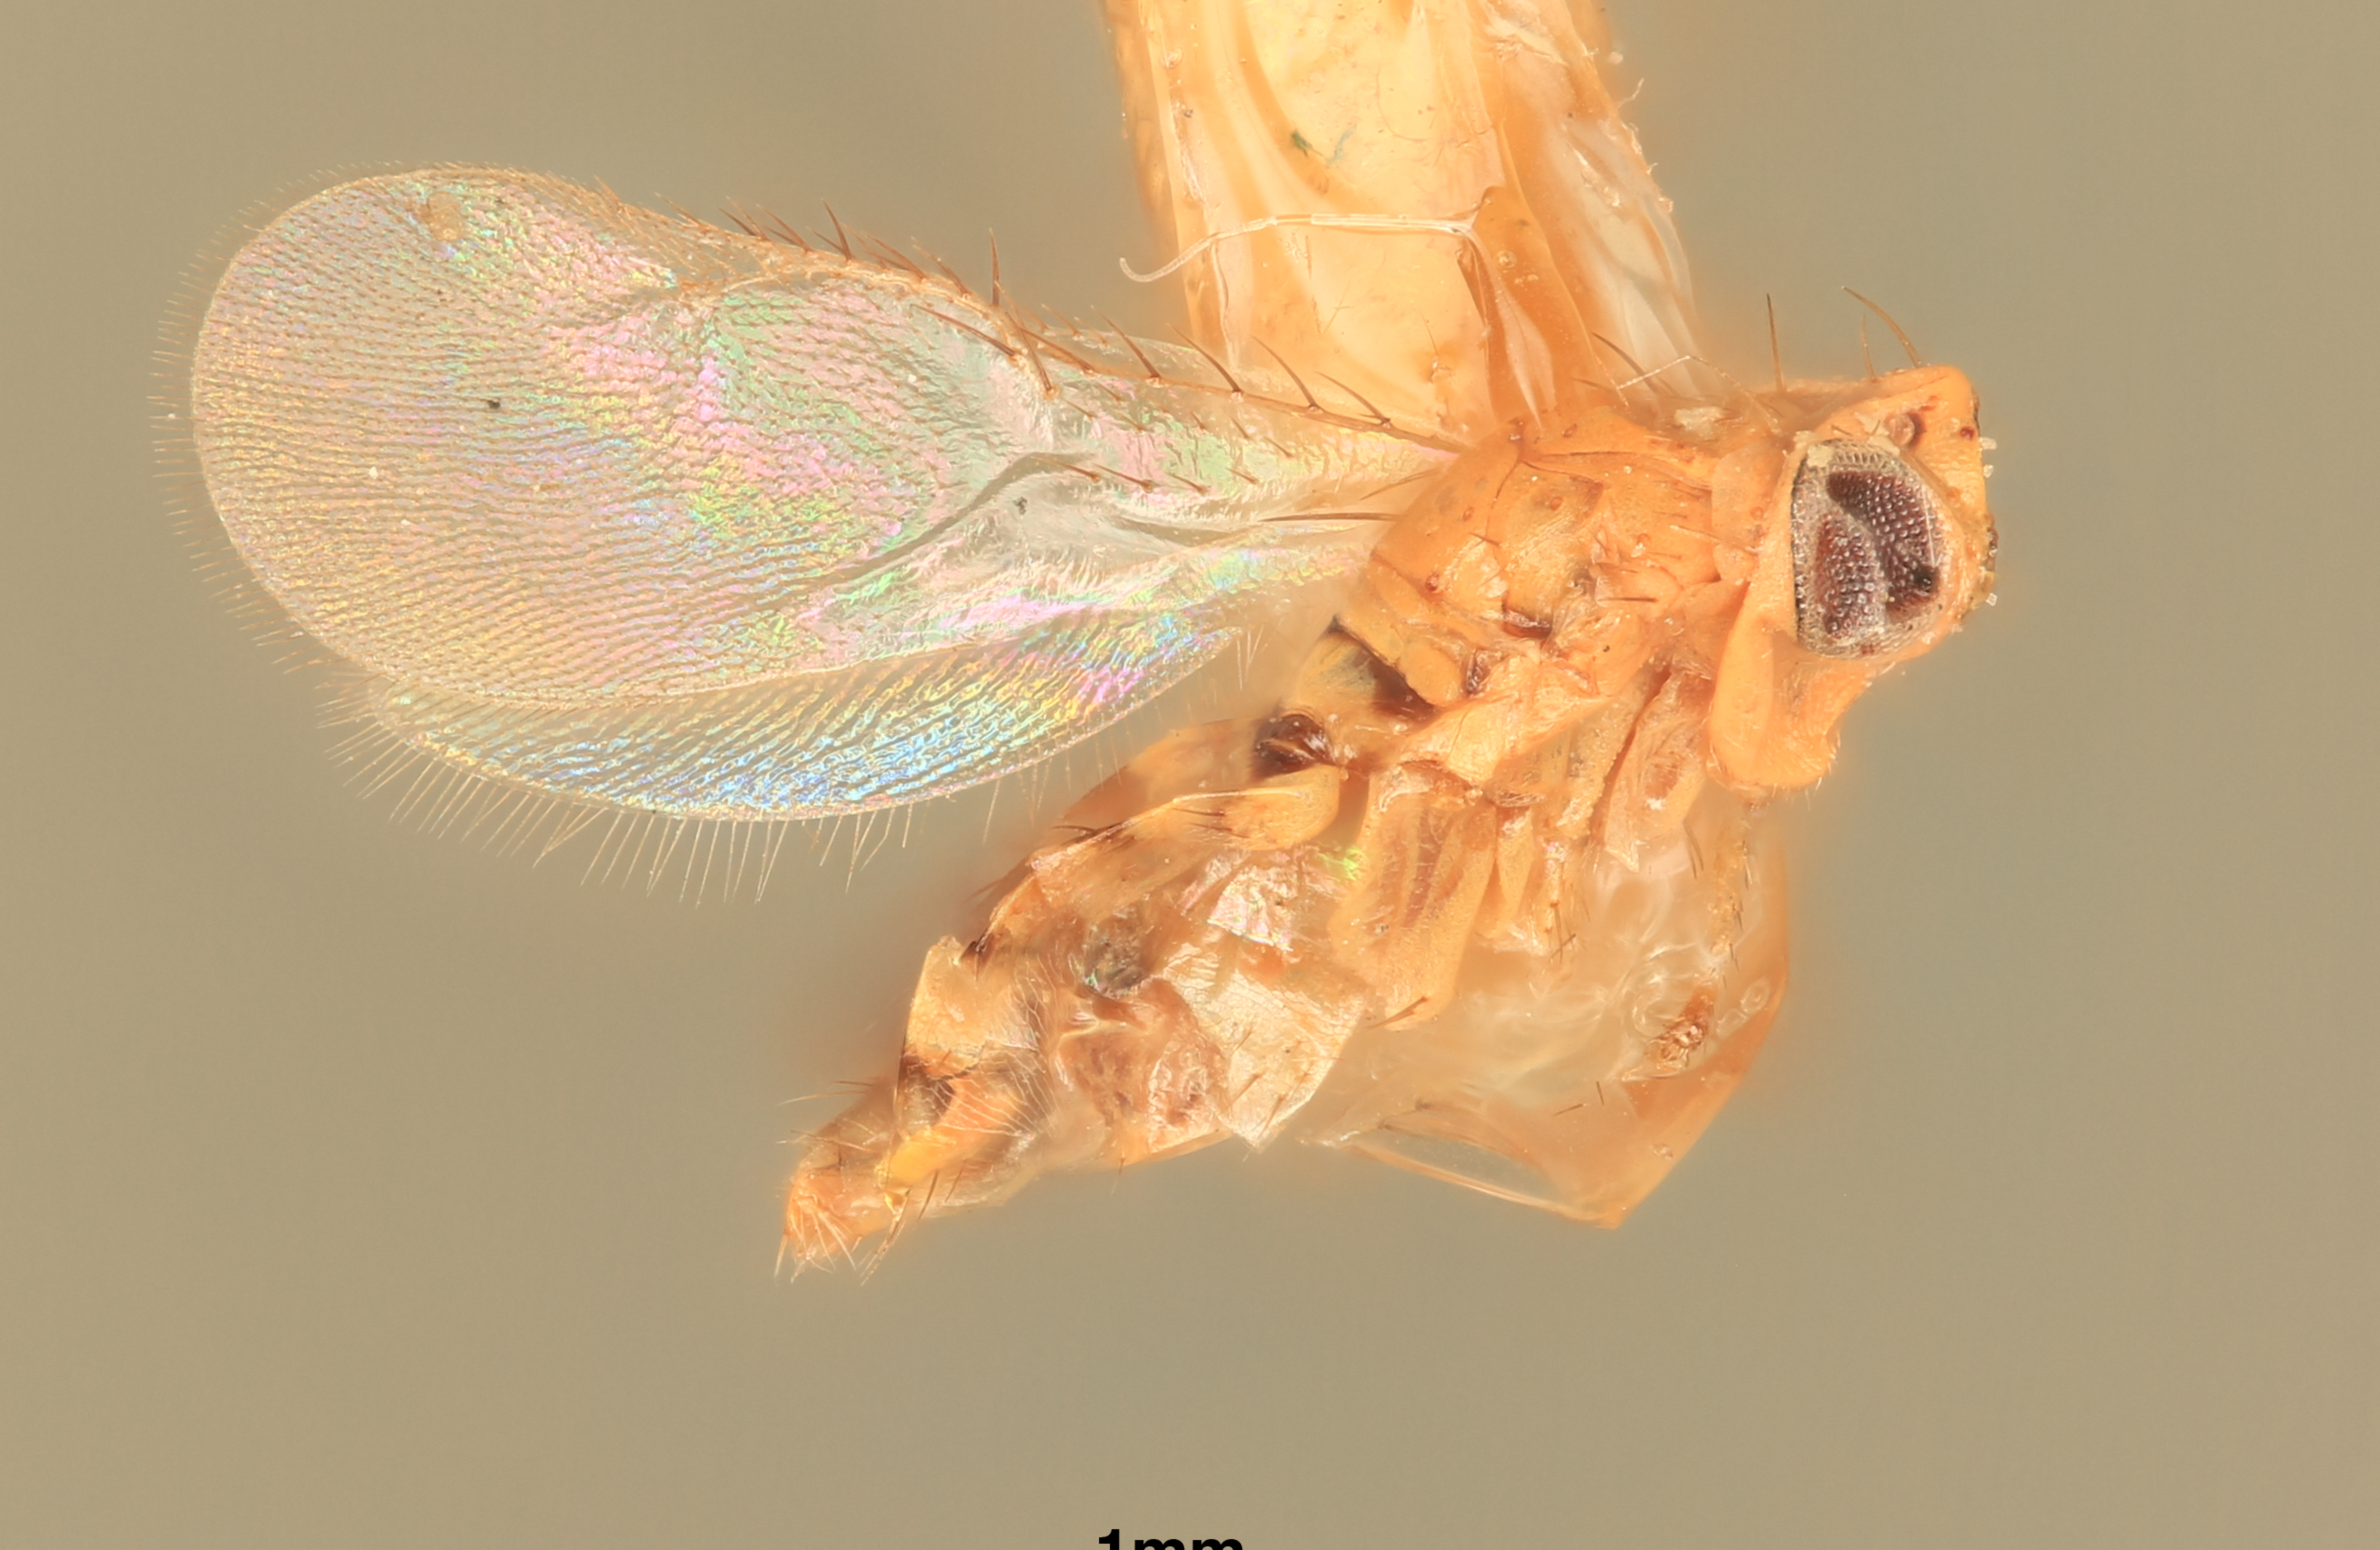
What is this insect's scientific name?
Euryischomyia fasciata
